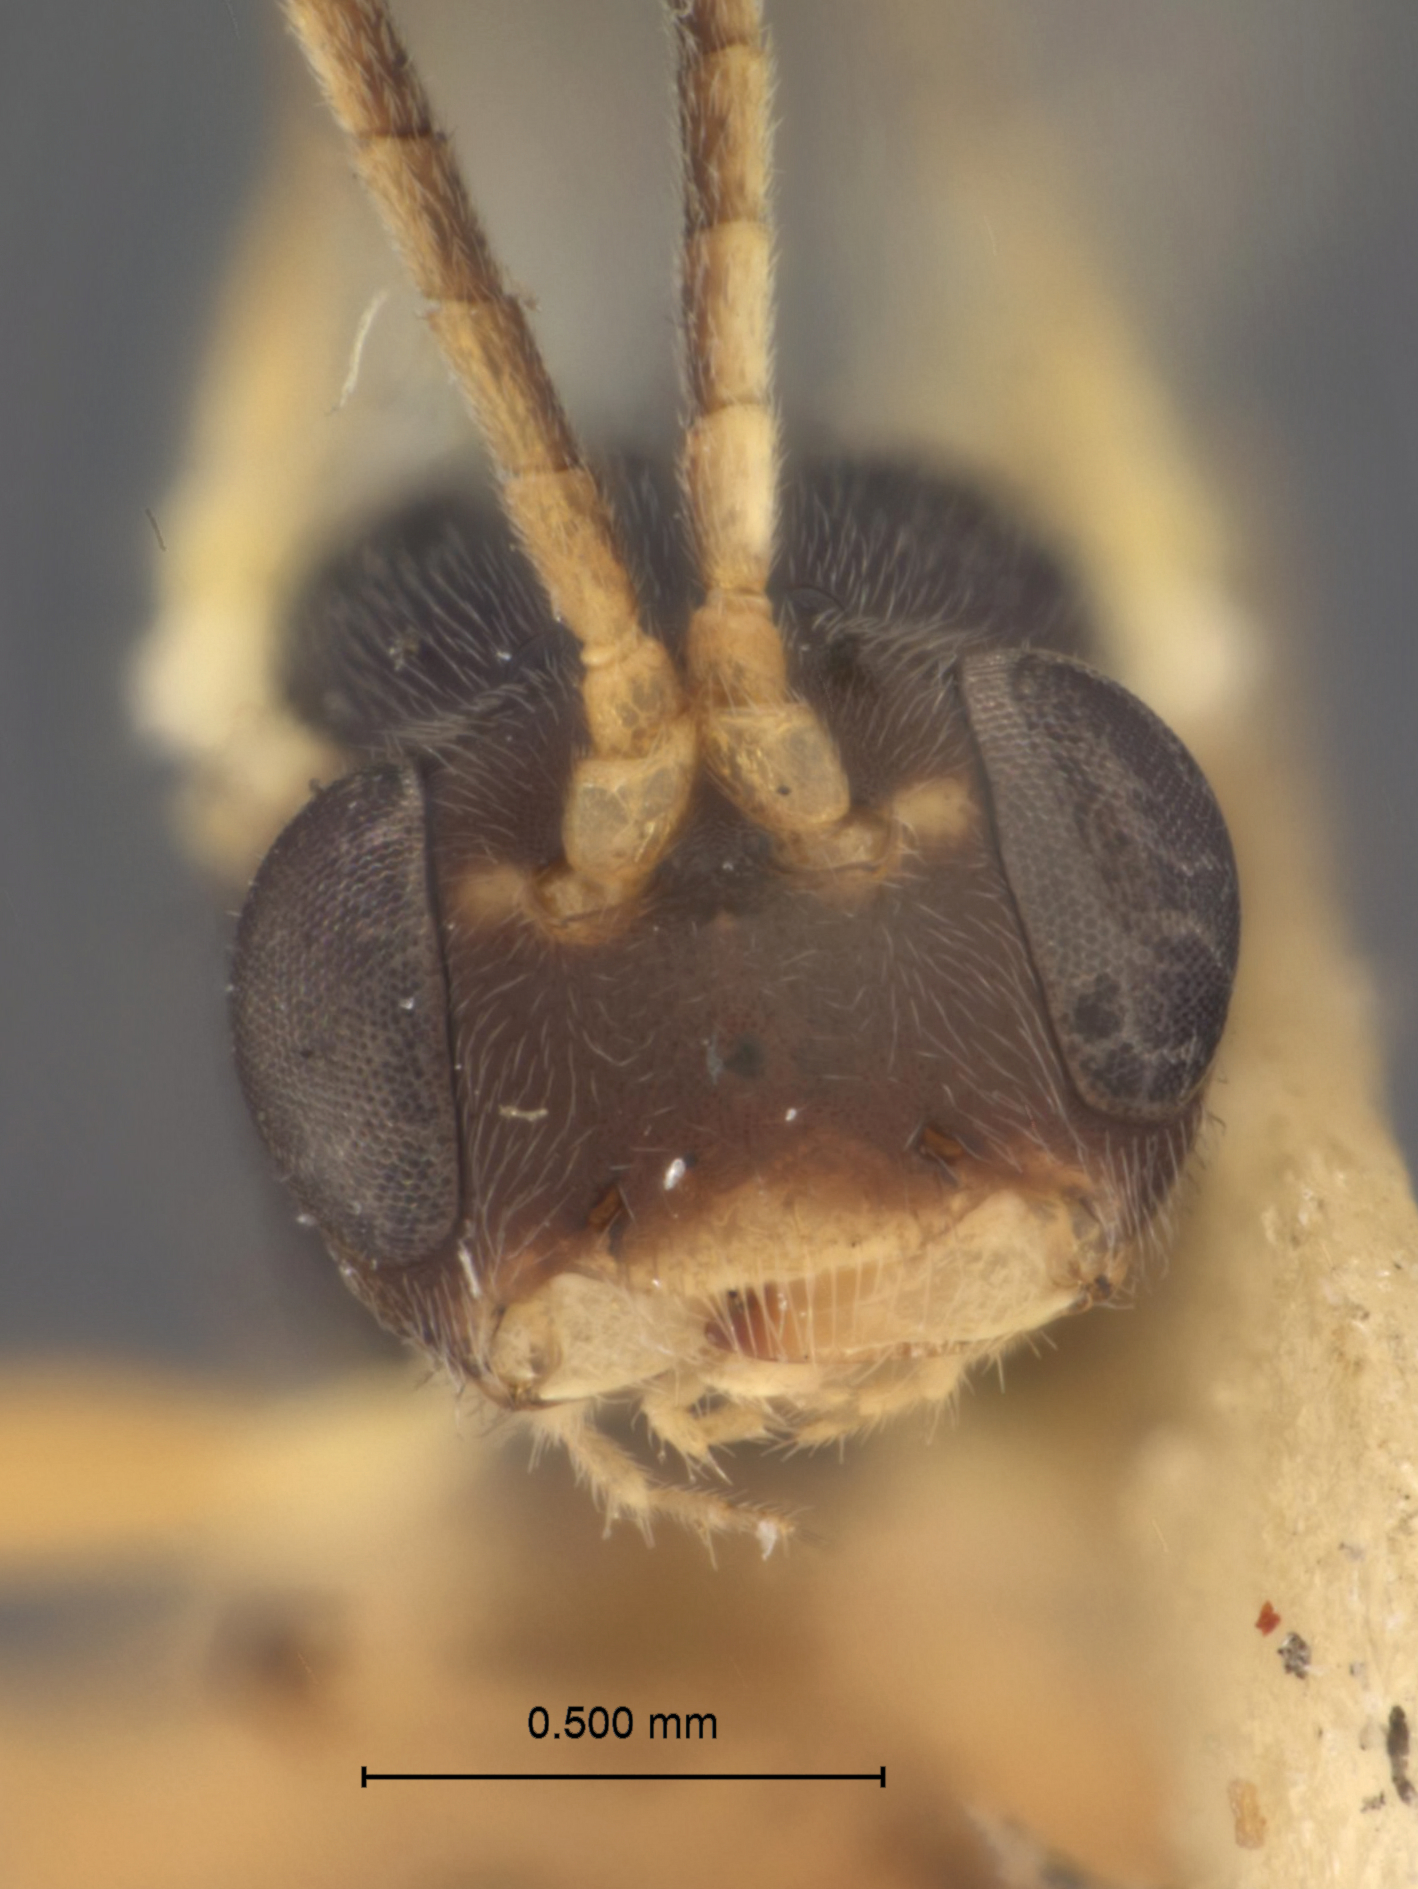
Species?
Sympherta mnemonicae
